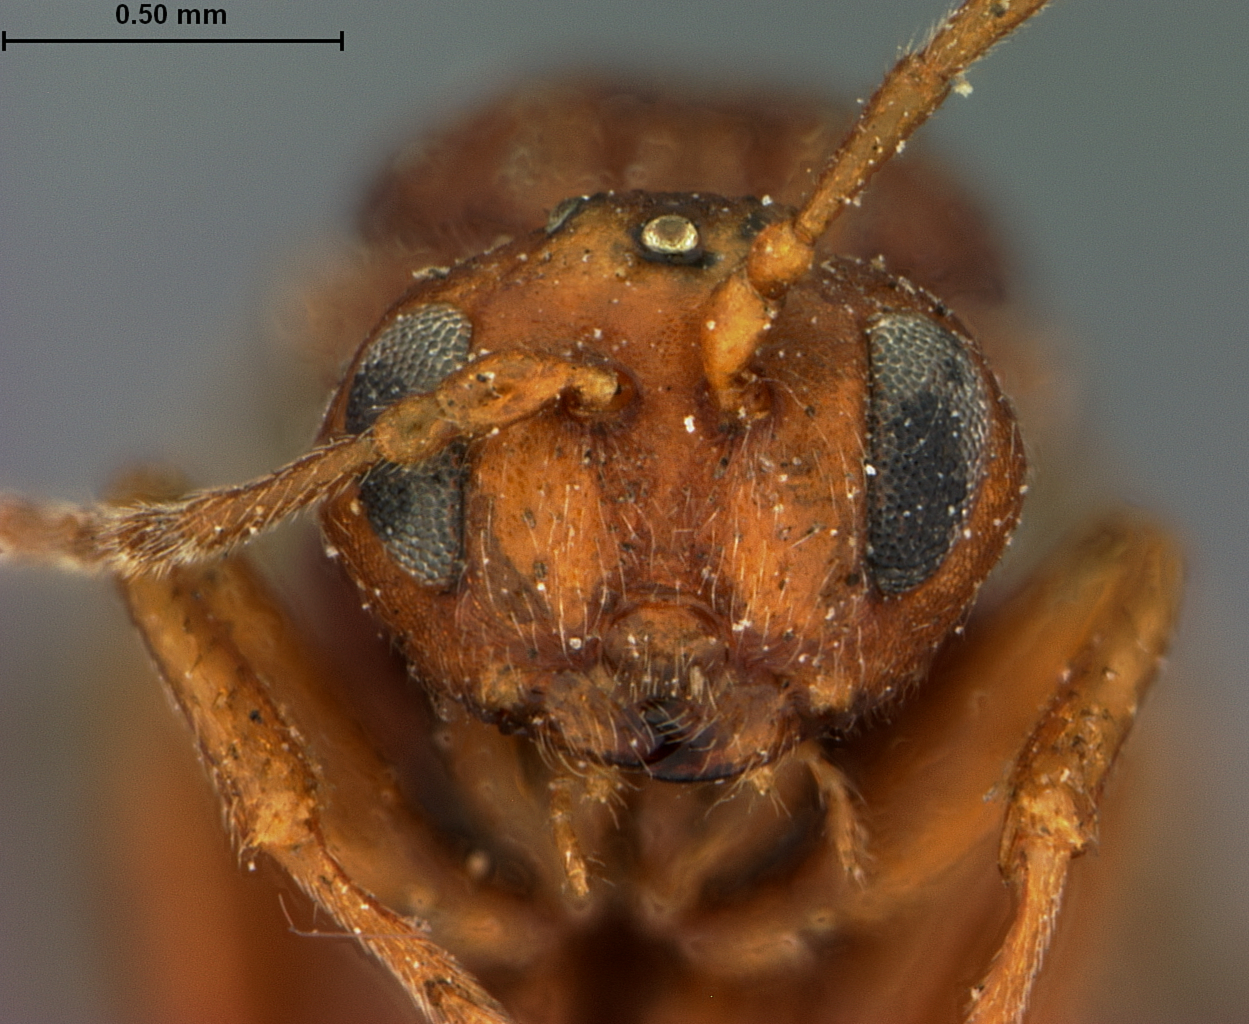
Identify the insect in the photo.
Andricus rileyi
